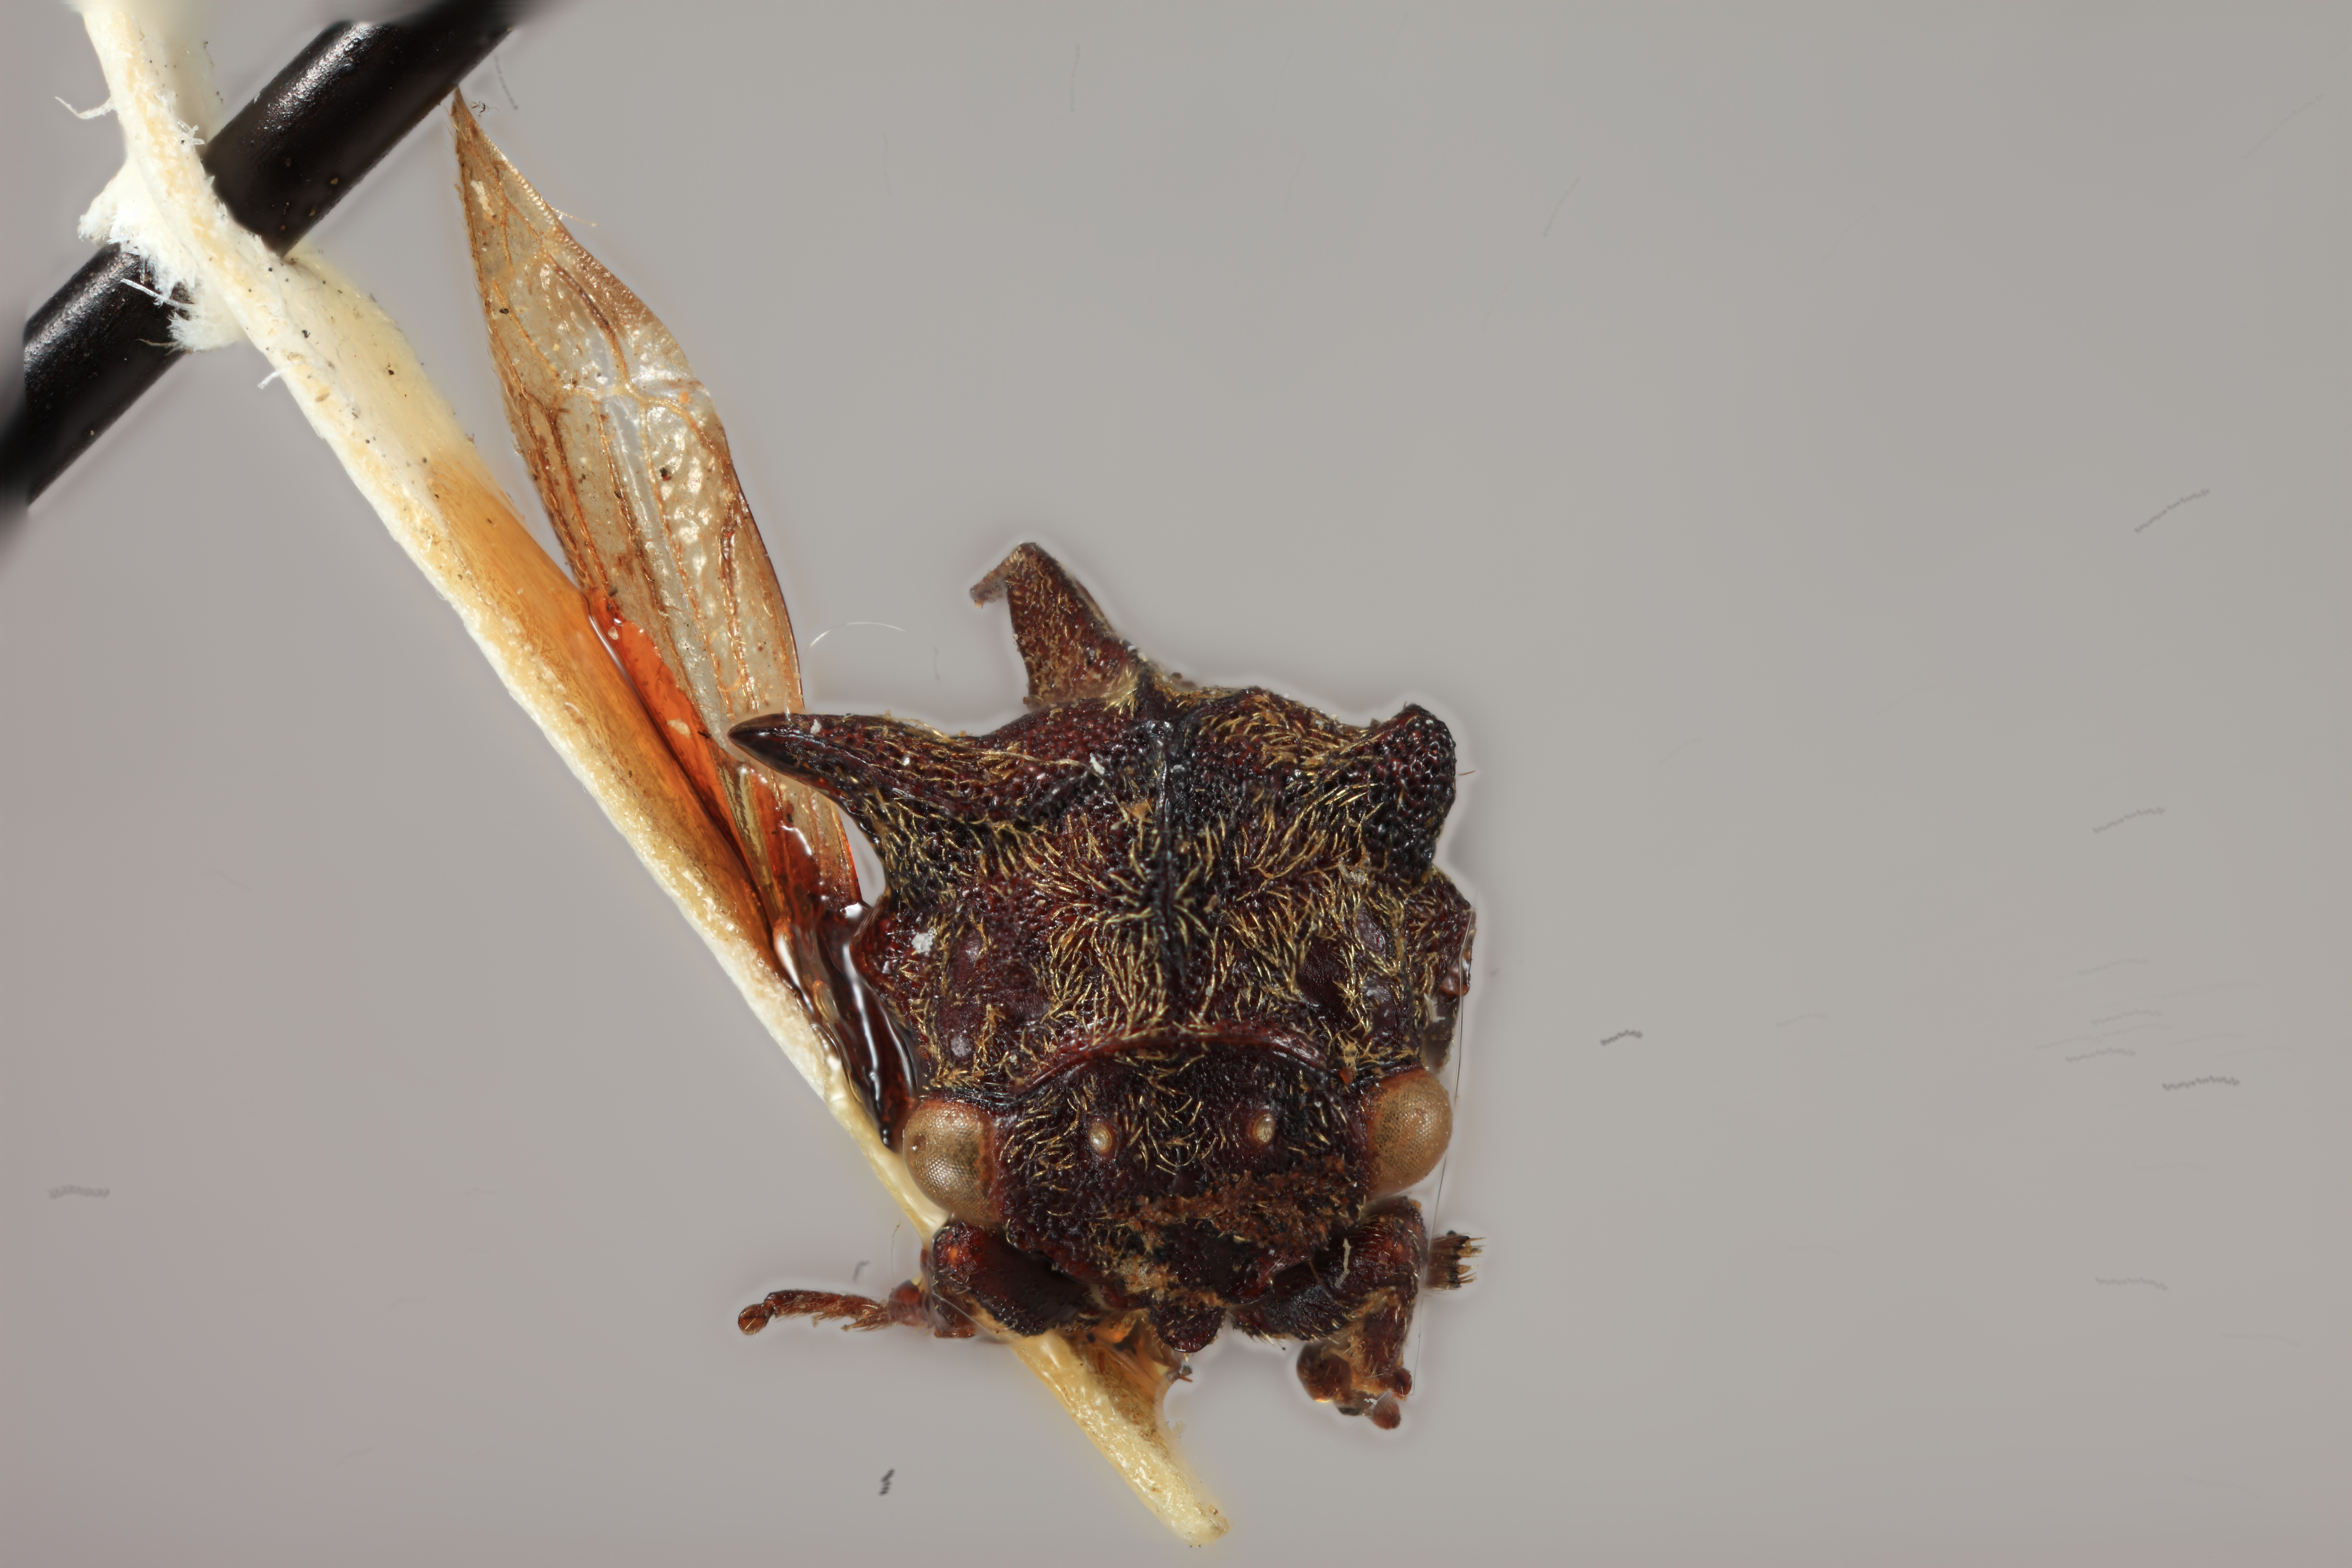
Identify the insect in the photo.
Polonius froggatti
